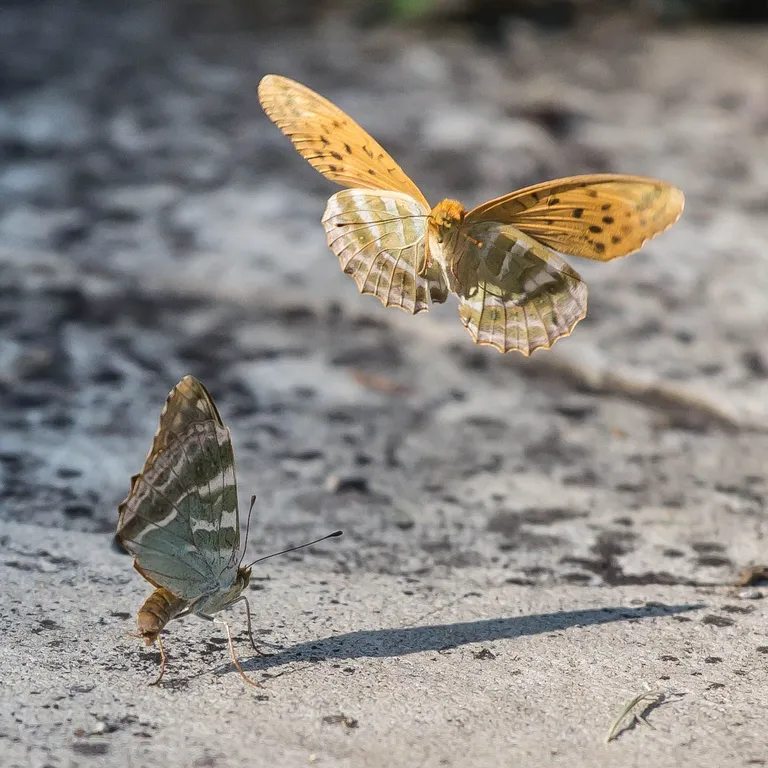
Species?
Argynnis paphia
